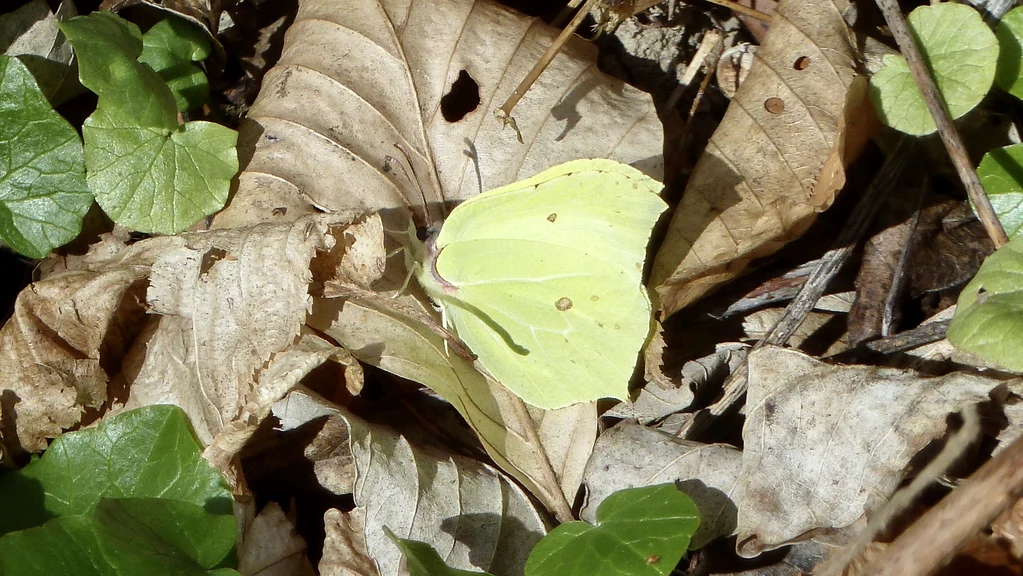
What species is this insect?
Gonepteryx rhamni
